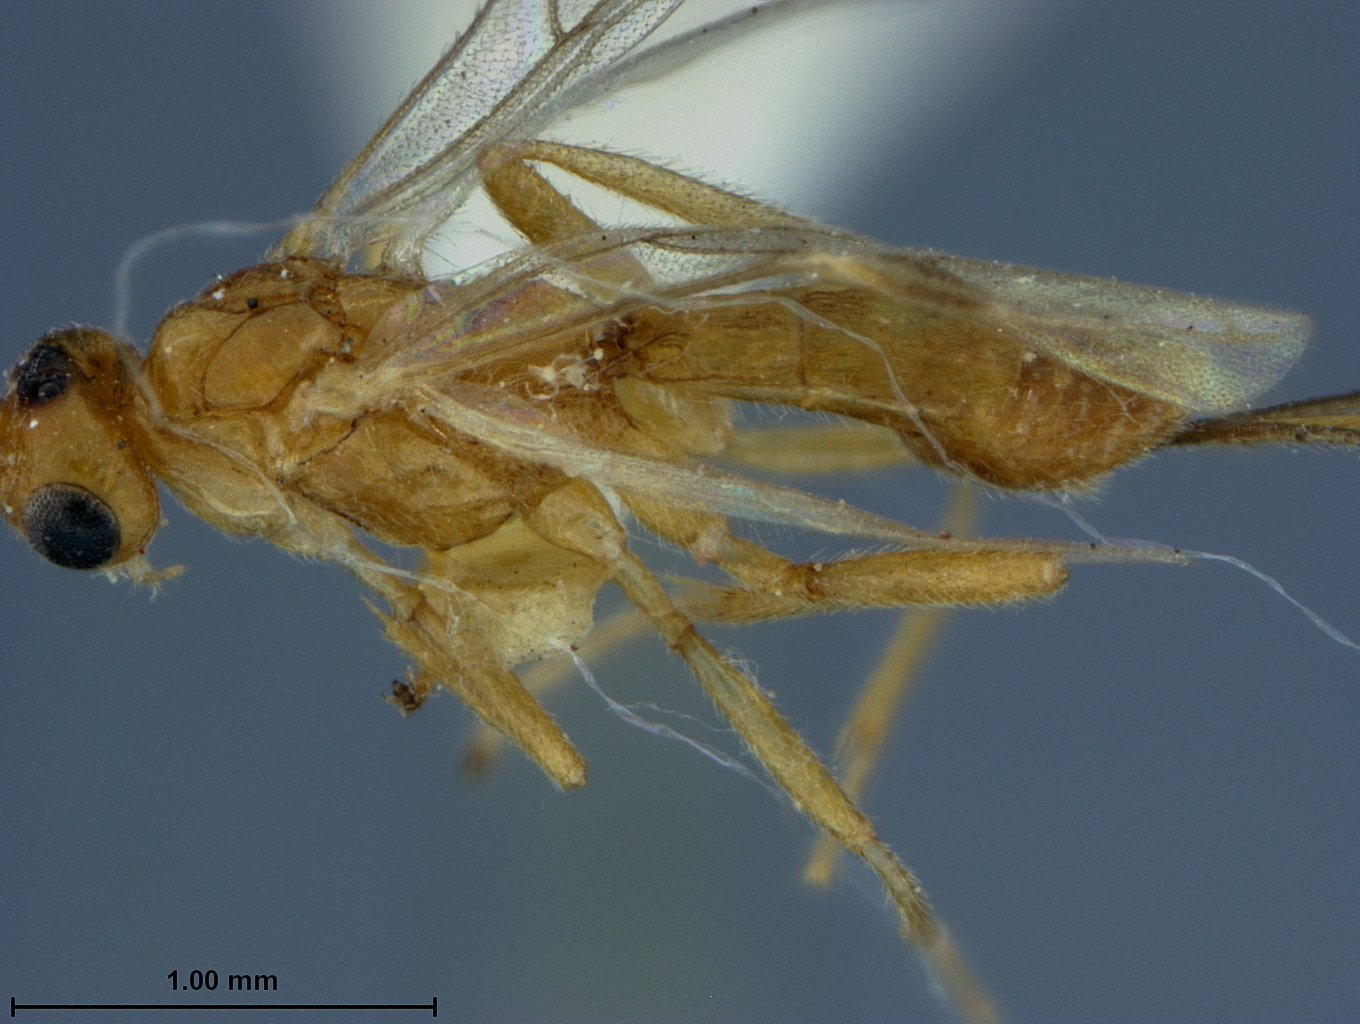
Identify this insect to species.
Macrocentrus nicevillei
